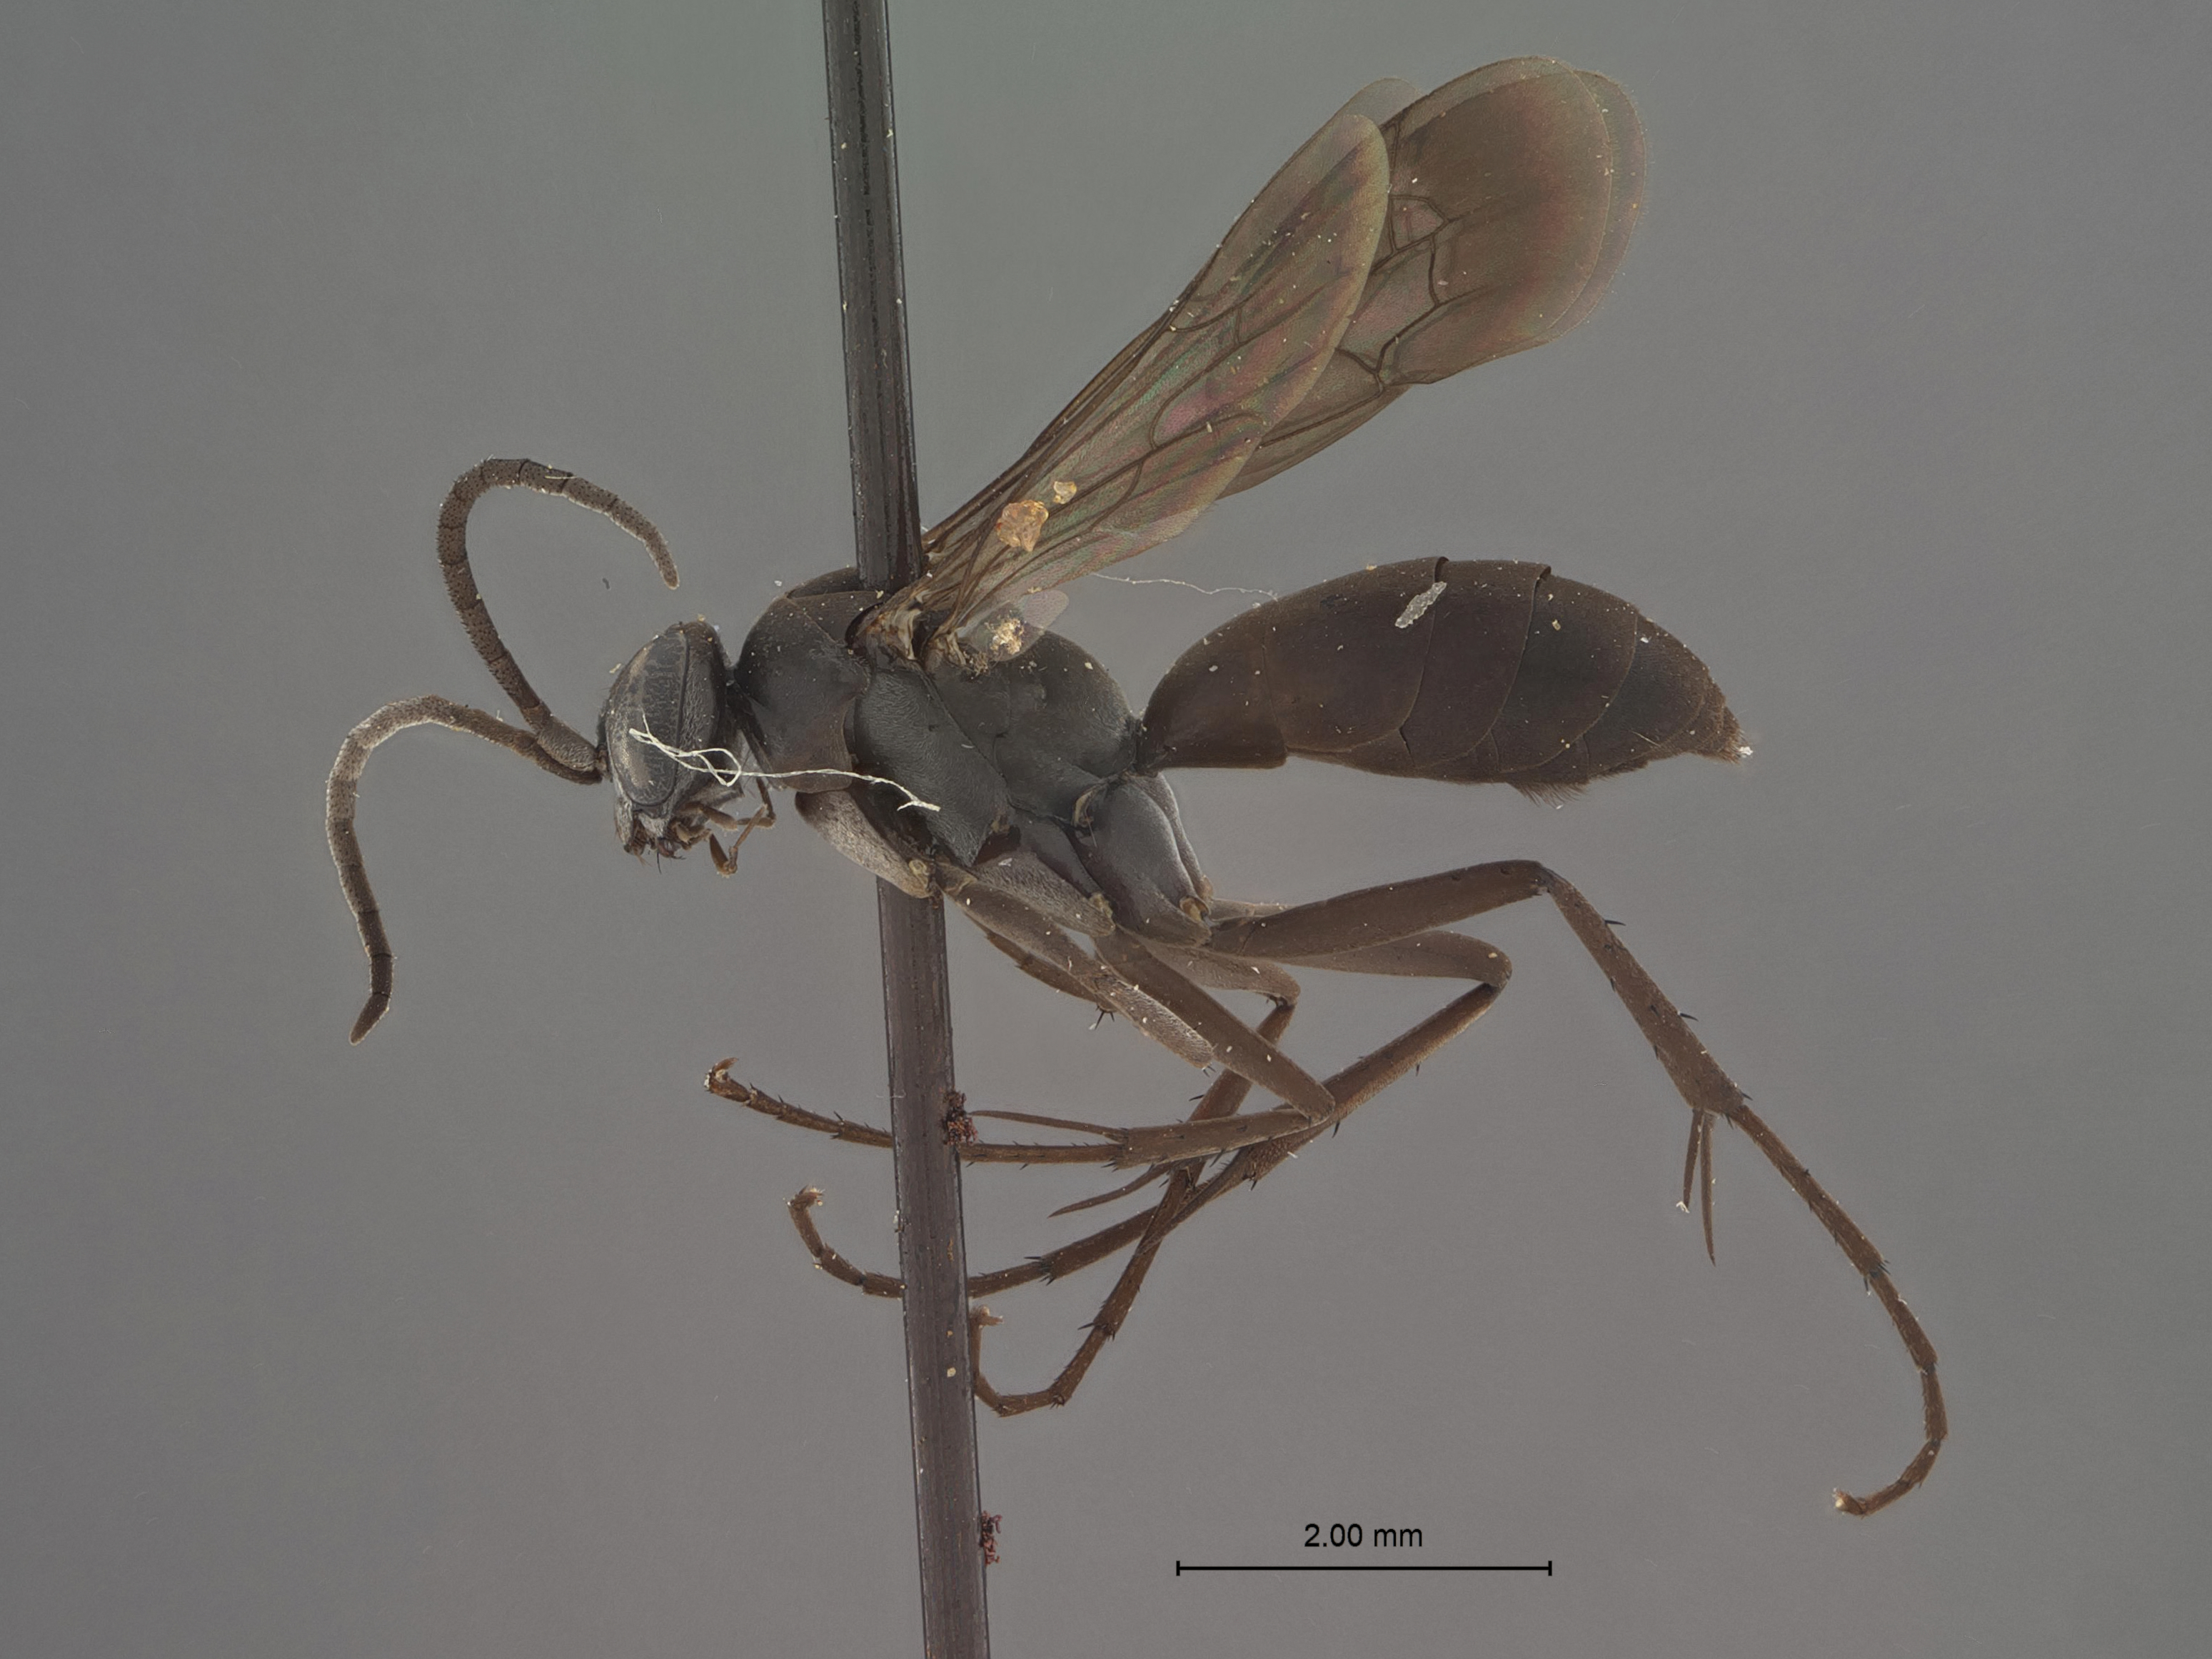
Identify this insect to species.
Anoplius krombeini
